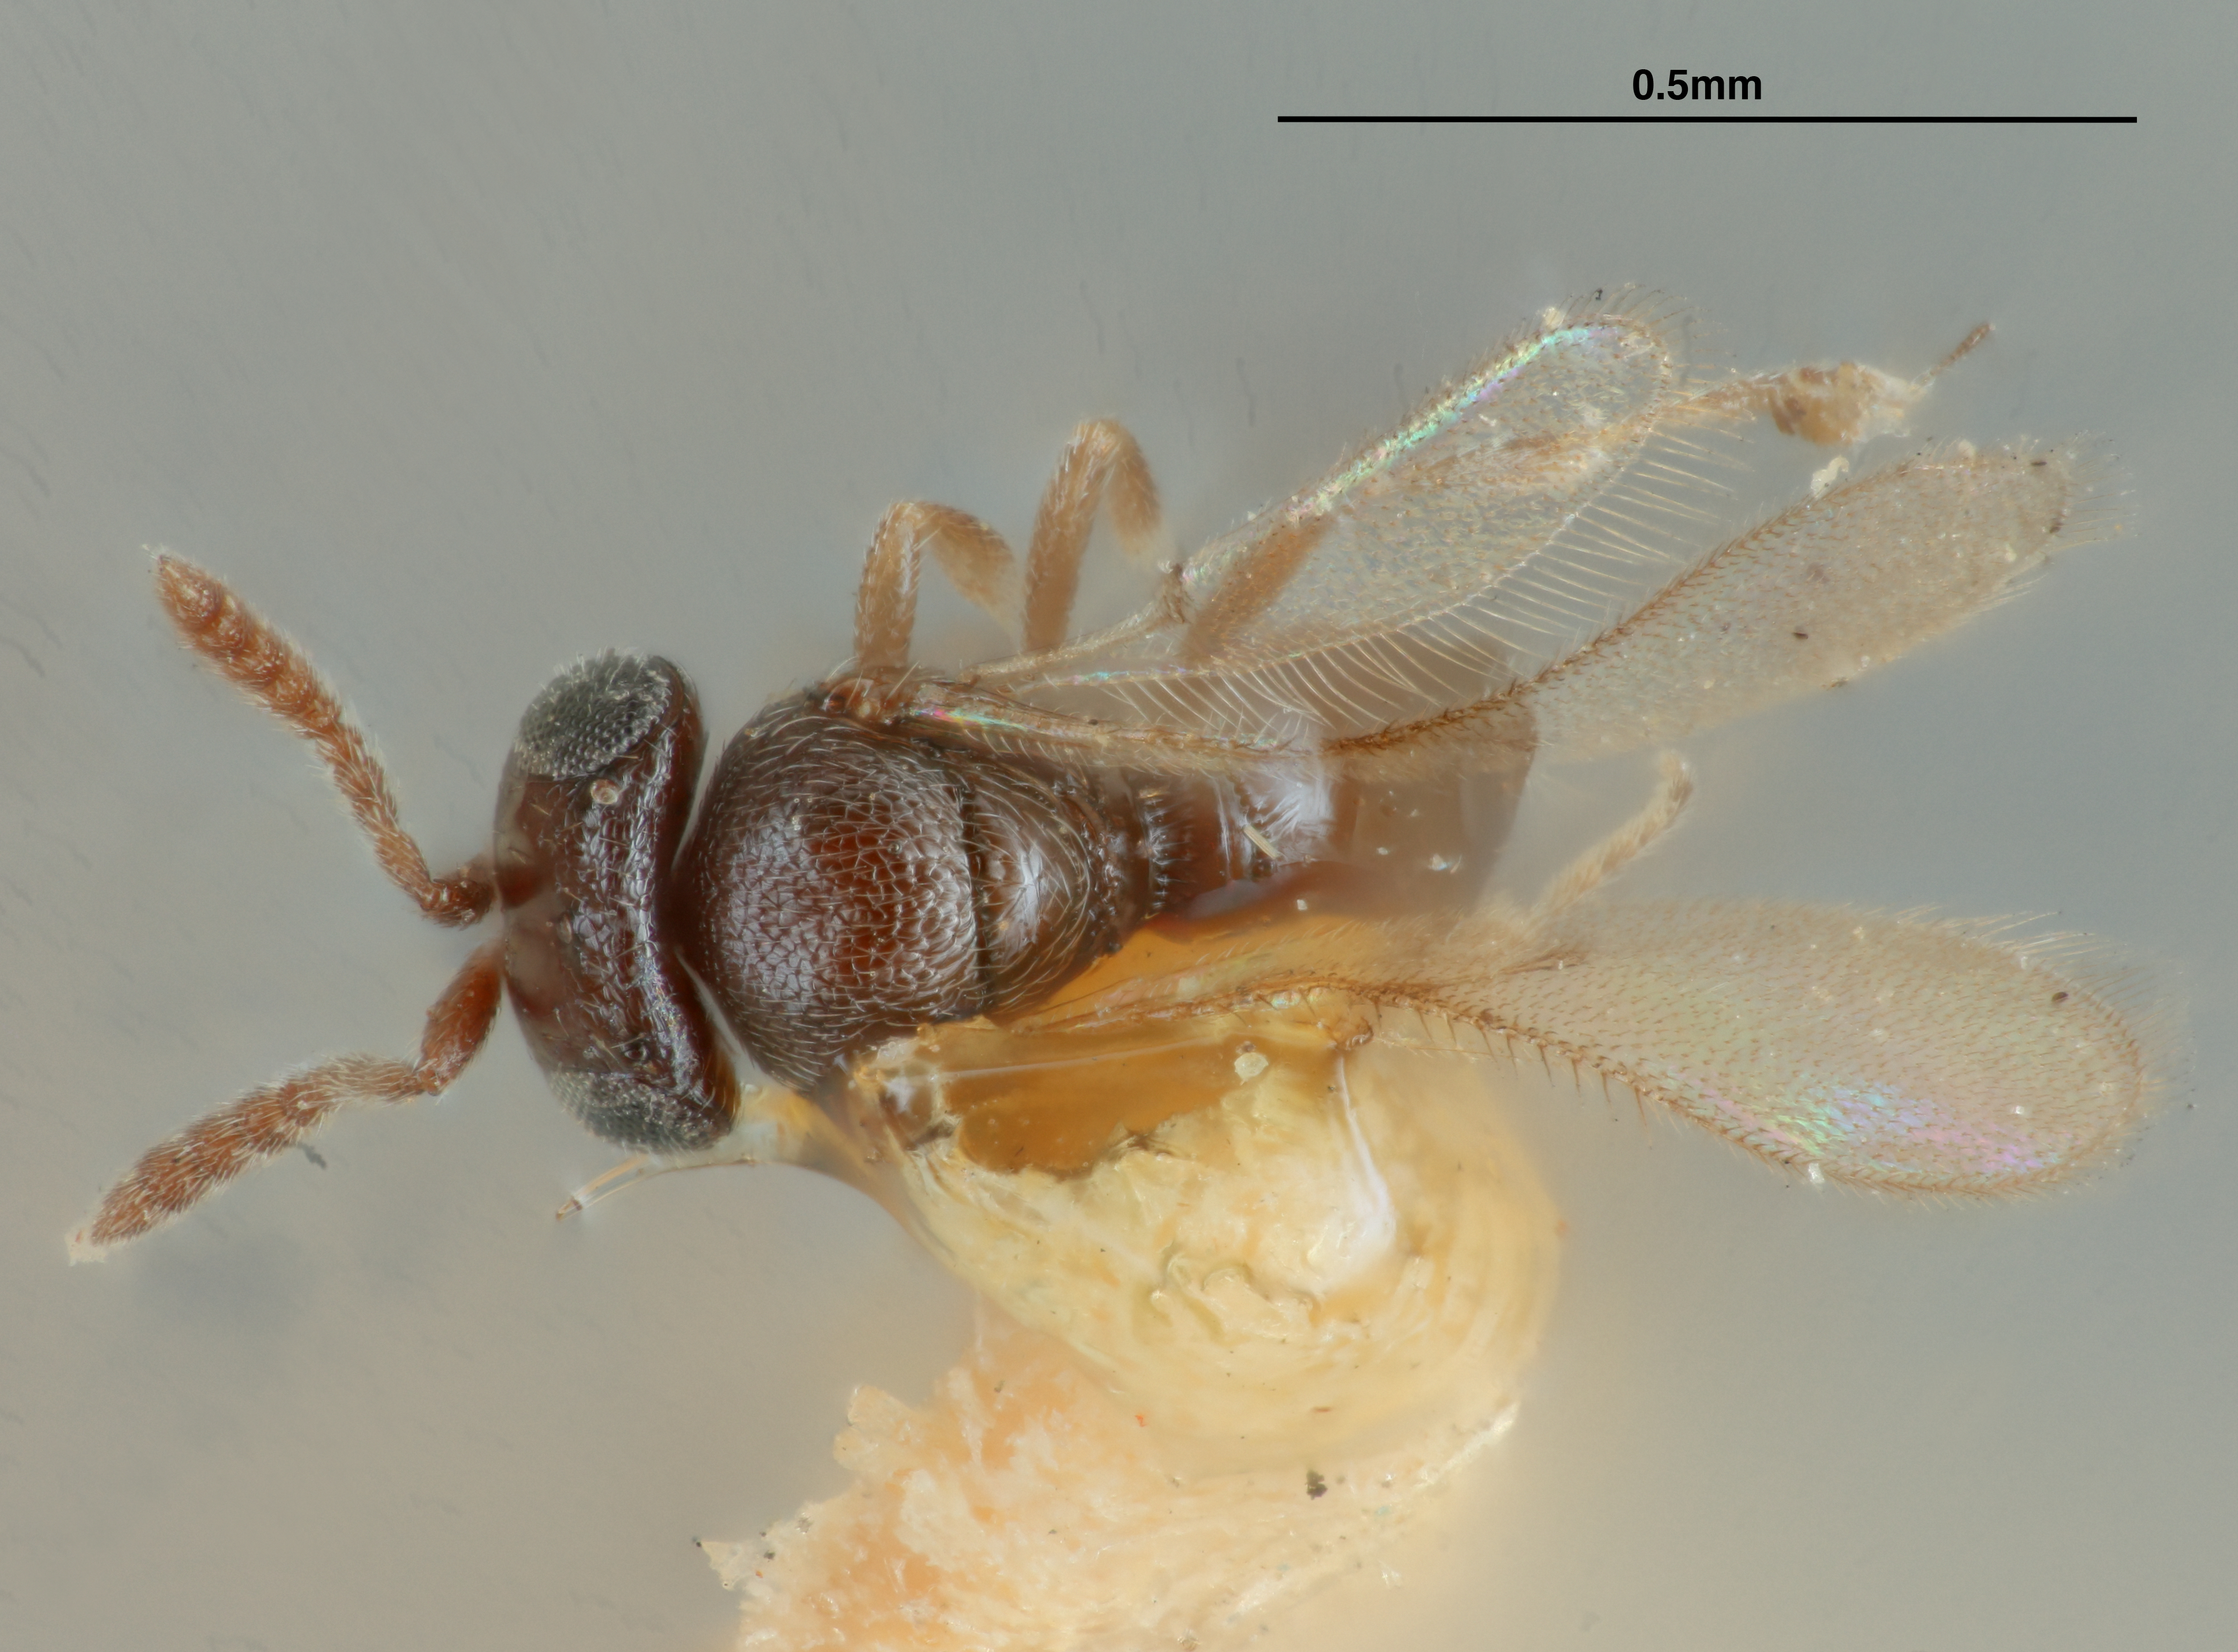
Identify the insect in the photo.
Telenomus euproctidis
